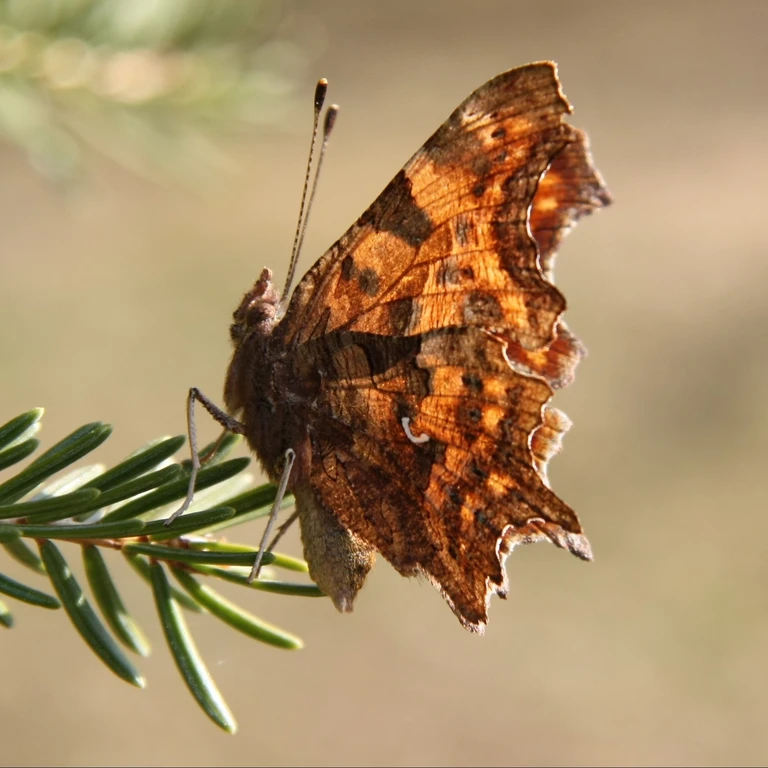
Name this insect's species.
Polygonia c-album
